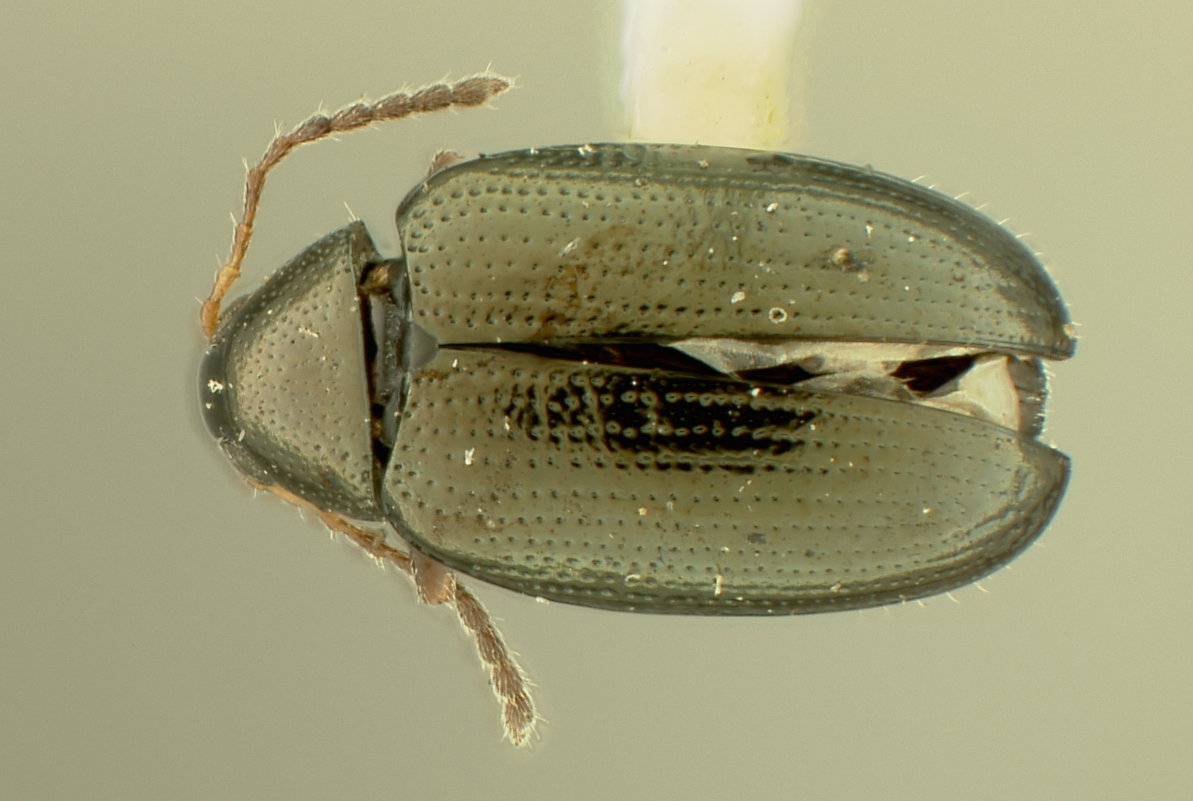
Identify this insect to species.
Psylliodes aenescens
